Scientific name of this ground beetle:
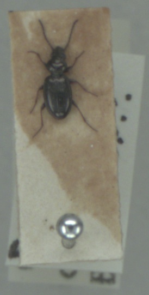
Bembidion lampros
